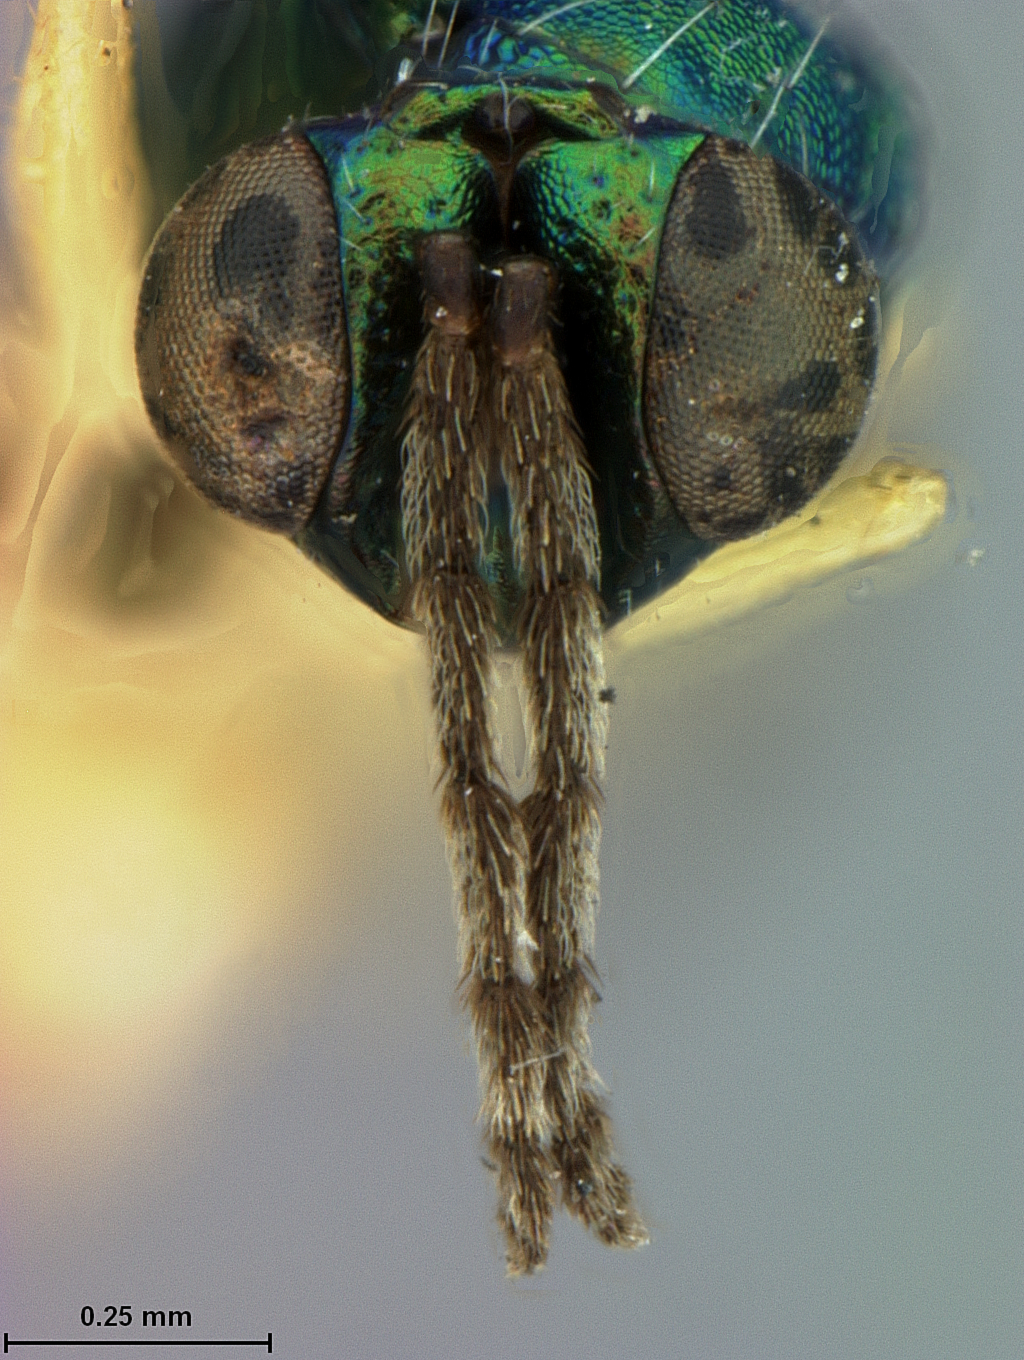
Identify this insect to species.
Sympiesis dolichogaster
